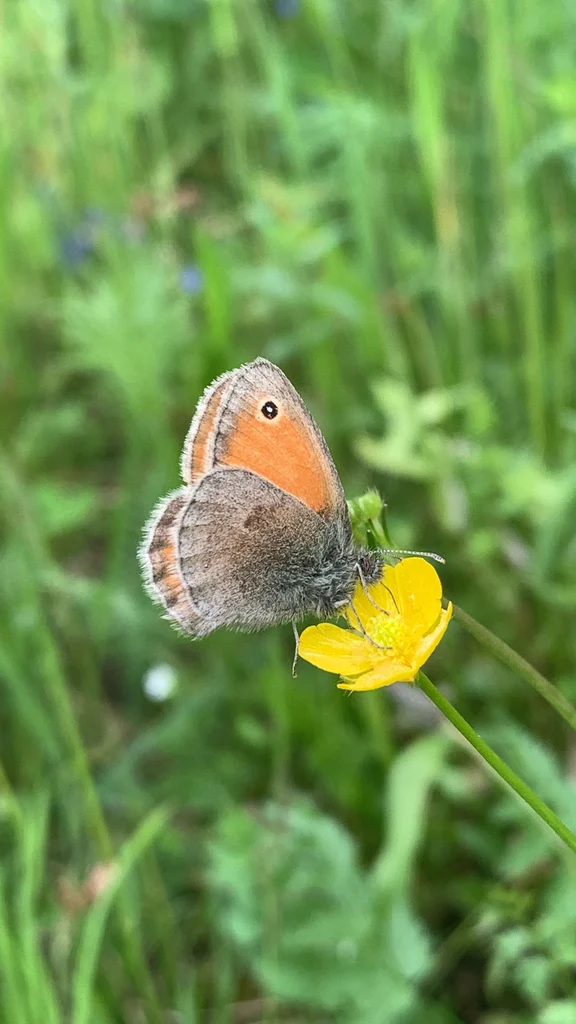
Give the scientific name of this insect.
Coenonympha pamphilus
